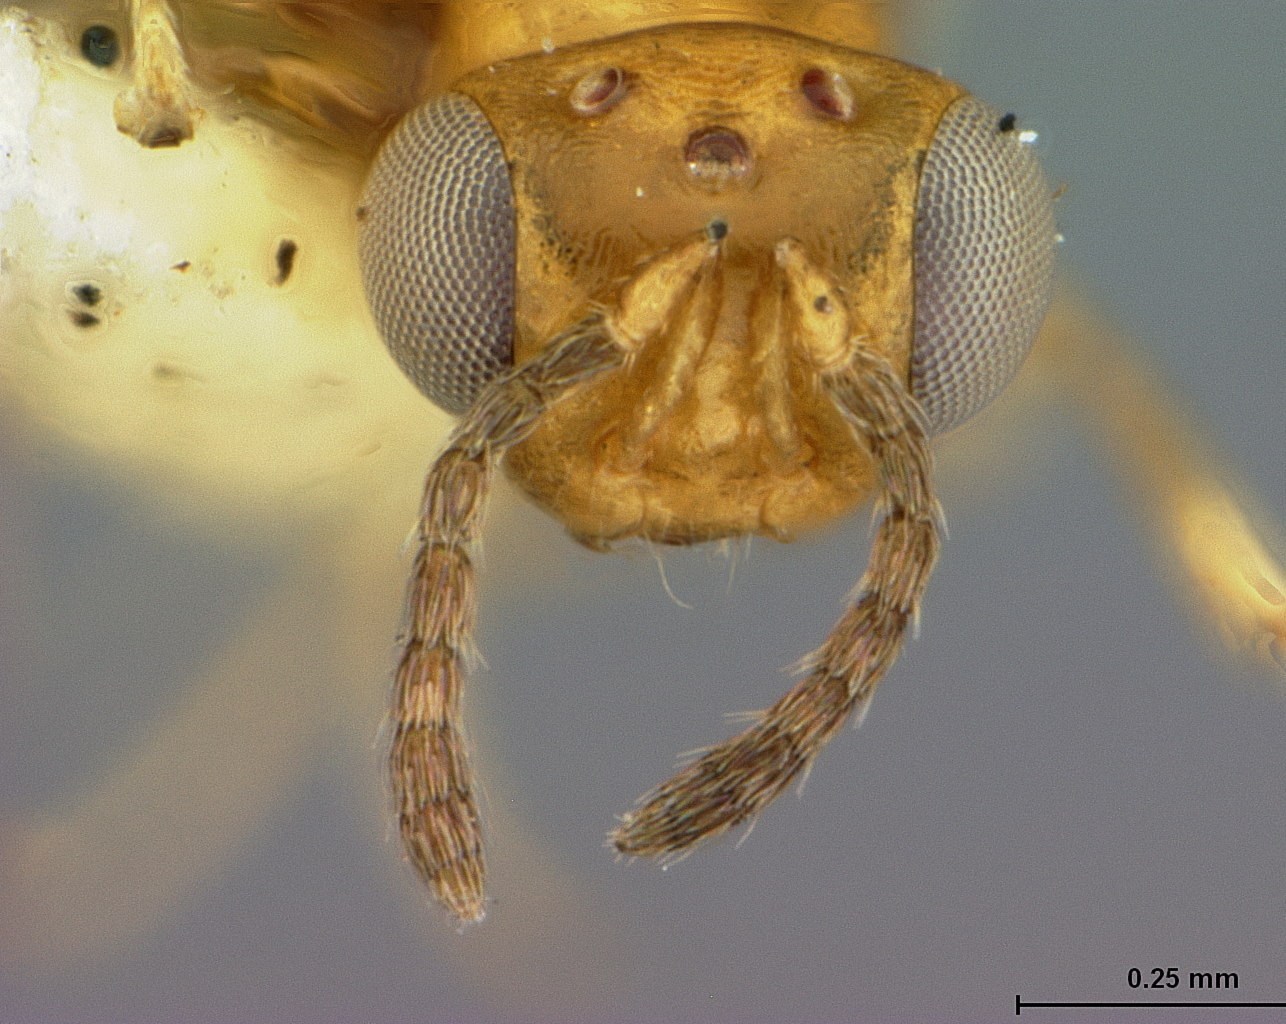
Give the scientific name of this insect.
Philotrypesis ficicola
